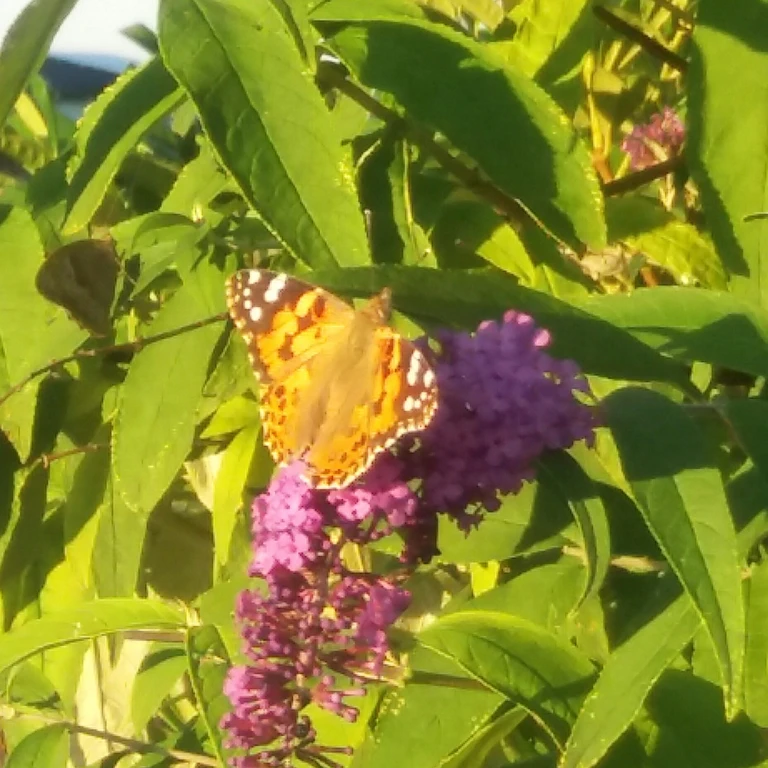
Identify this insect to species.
Vanessa cardui
